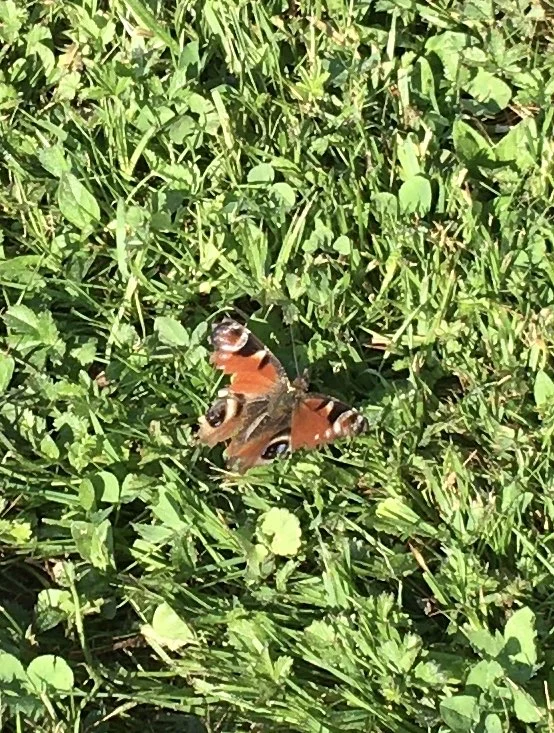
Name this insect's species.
Aglais io
